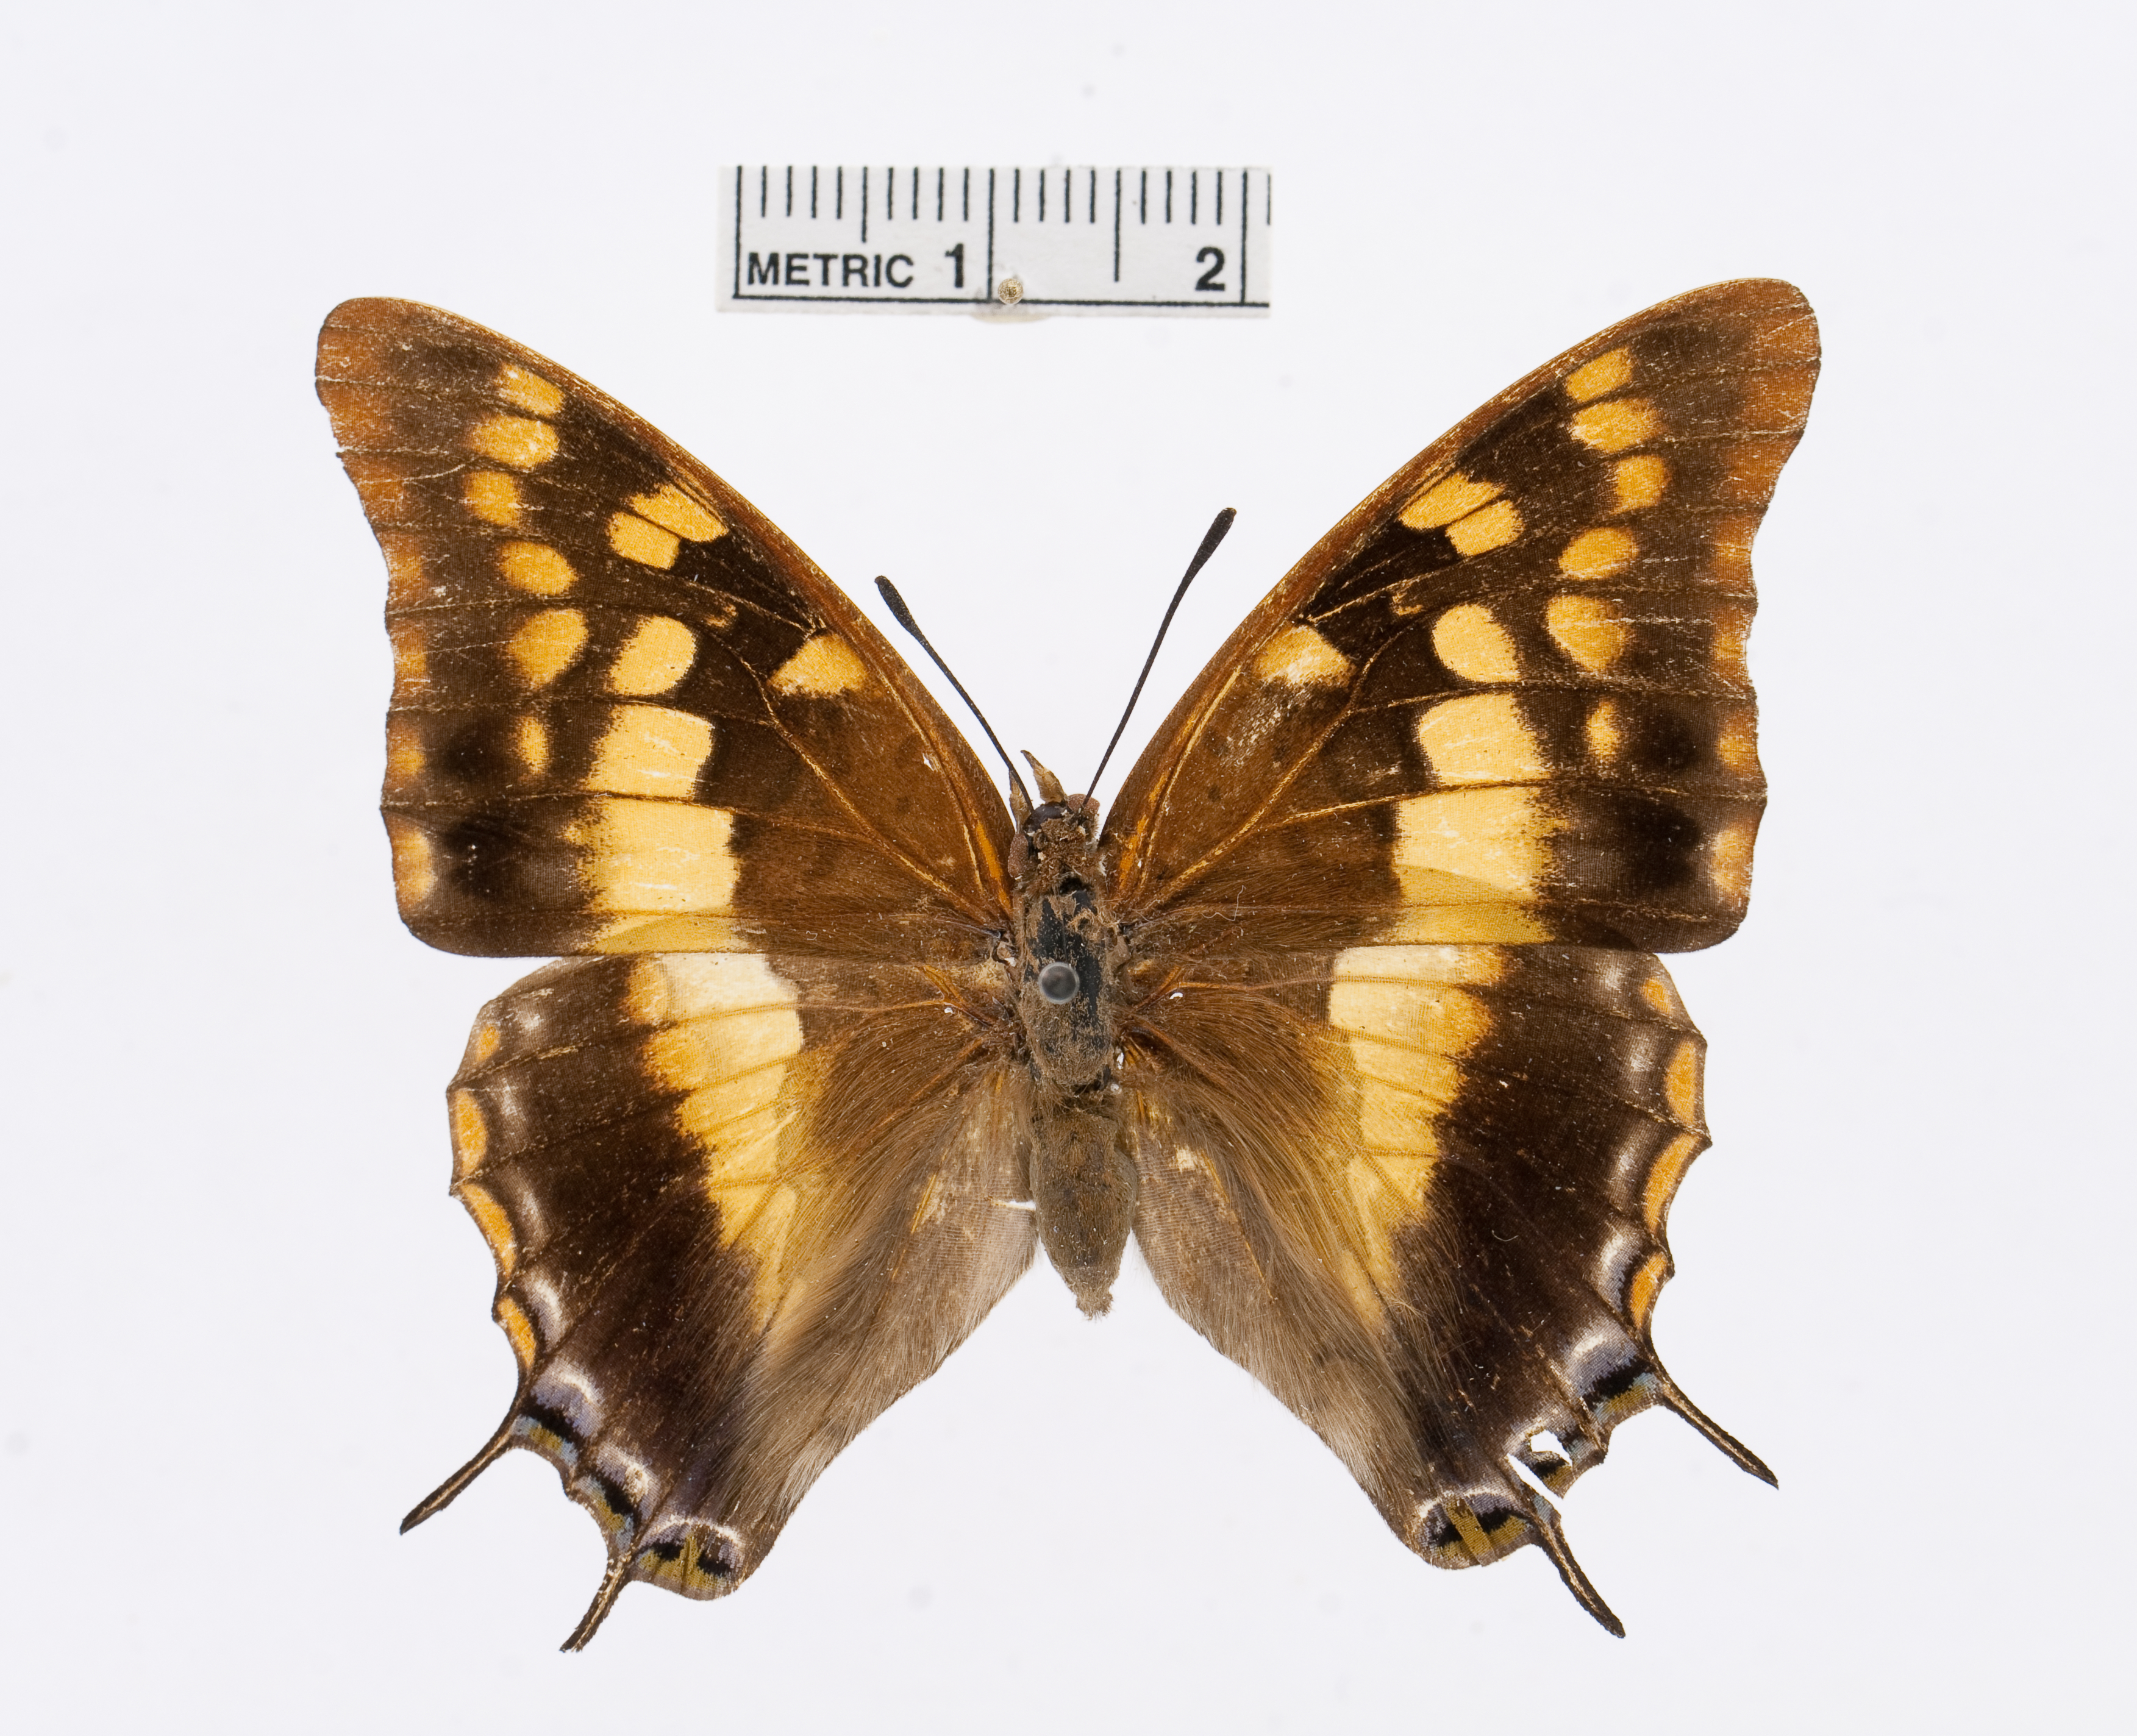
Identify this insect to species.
Charaxes guderiana
